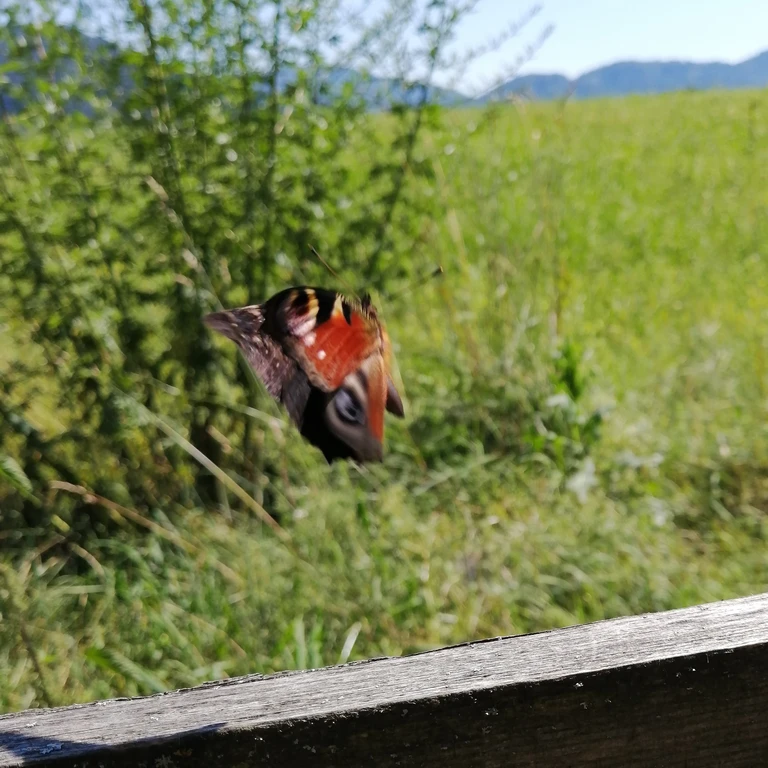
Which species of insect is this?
Aglais io
